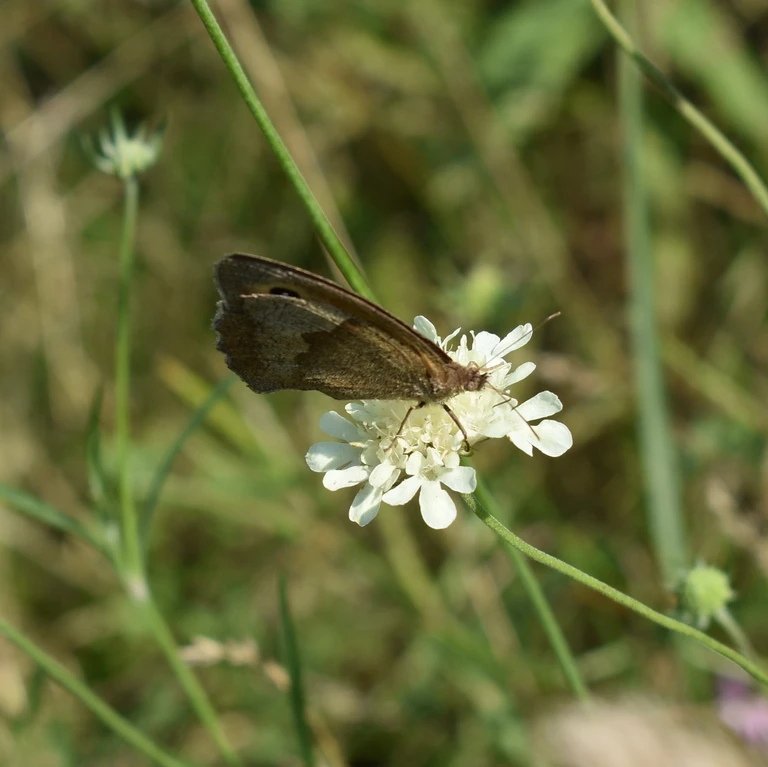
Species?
Maniola jurtina
